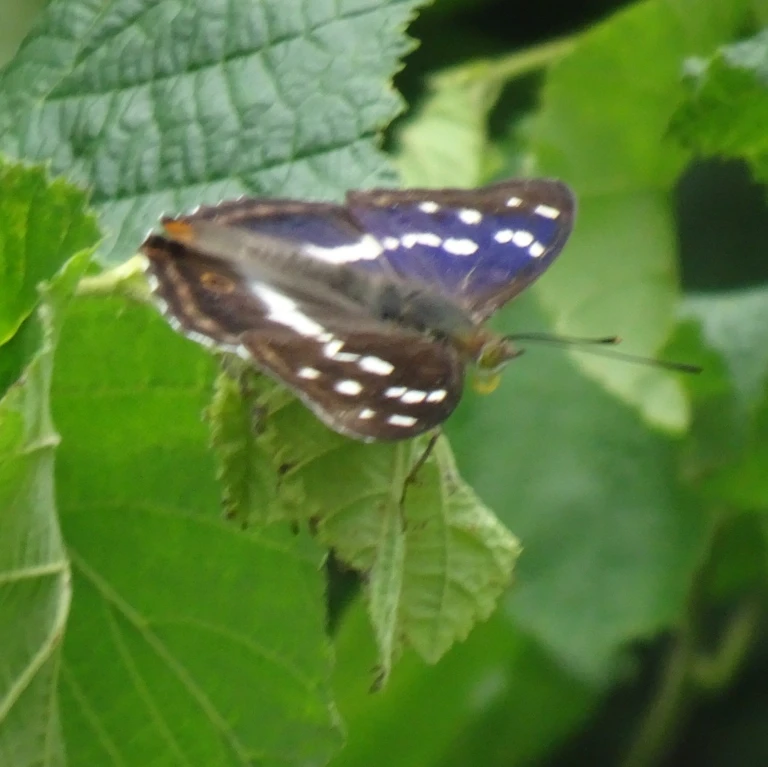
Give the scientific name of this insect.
Apatura iris
